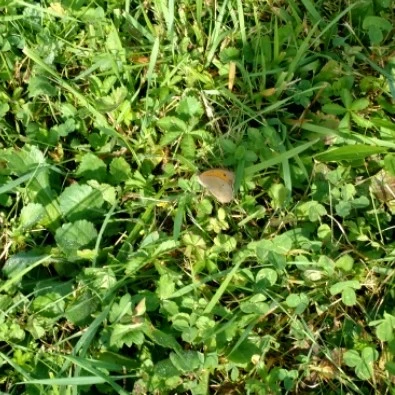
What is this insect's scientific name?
Maniola jurtina
